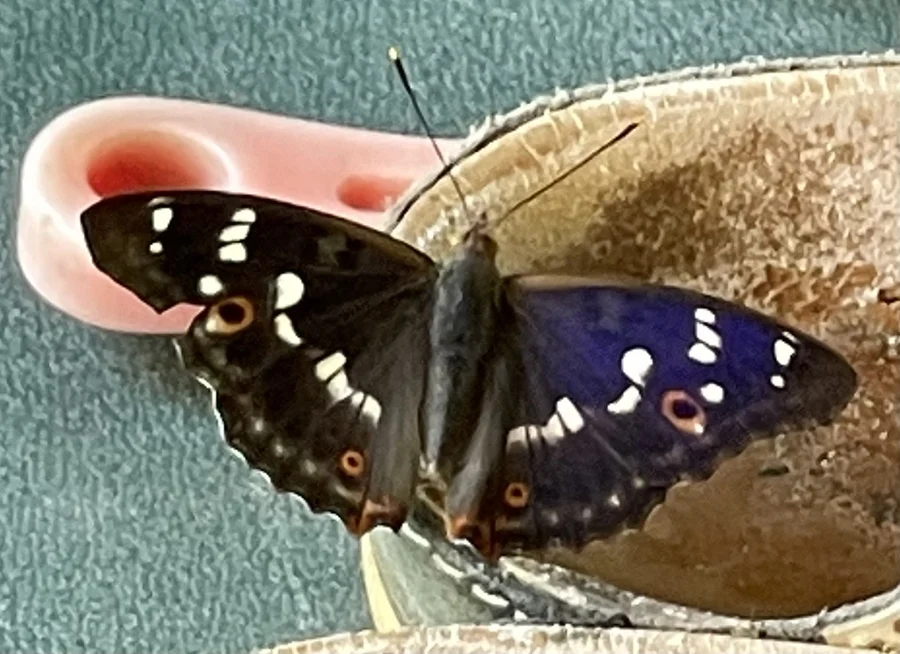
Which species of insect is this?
Apatura ilia
